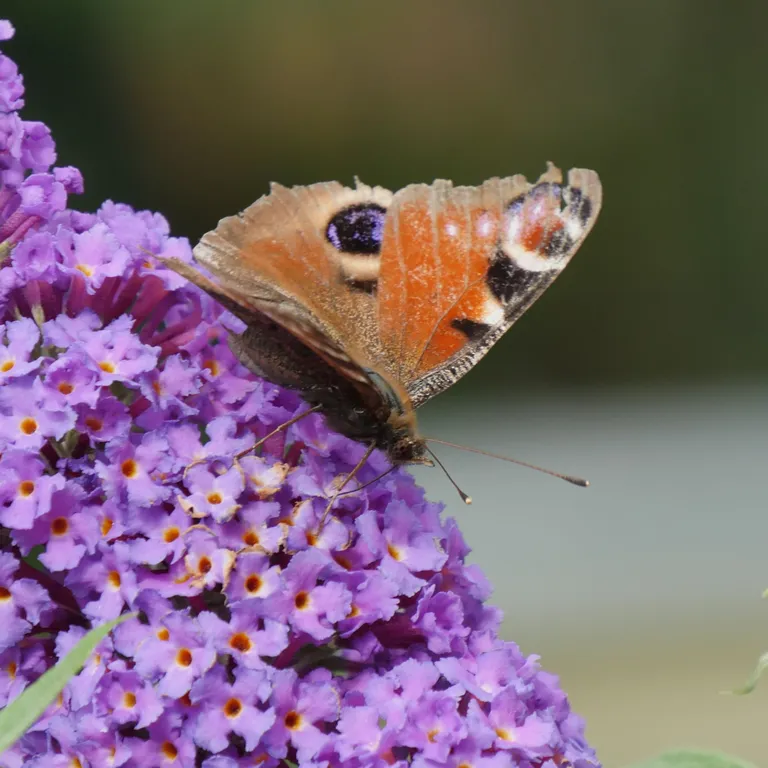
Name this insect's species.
Aglais io
